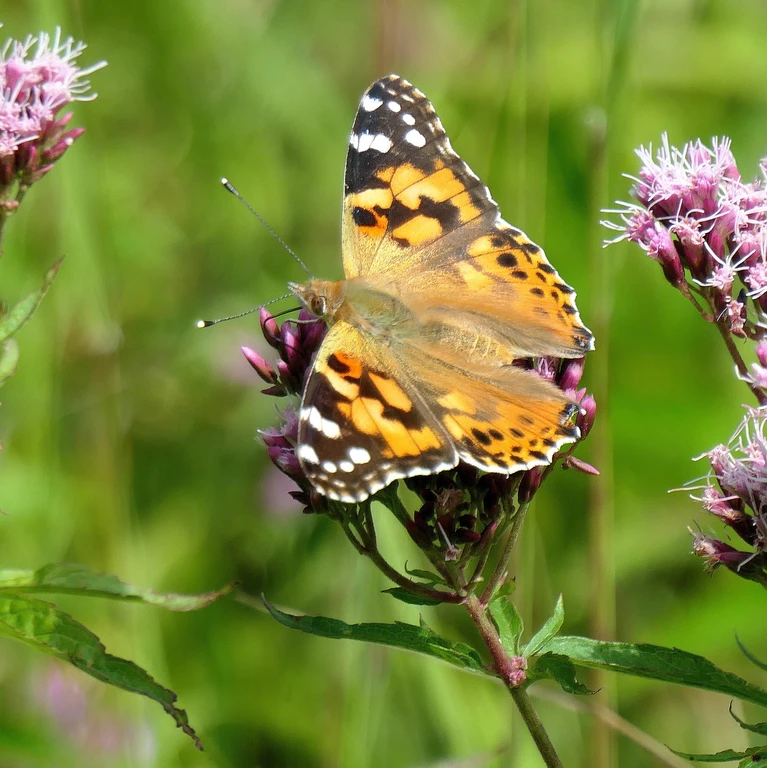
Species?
Vanessa cardui
